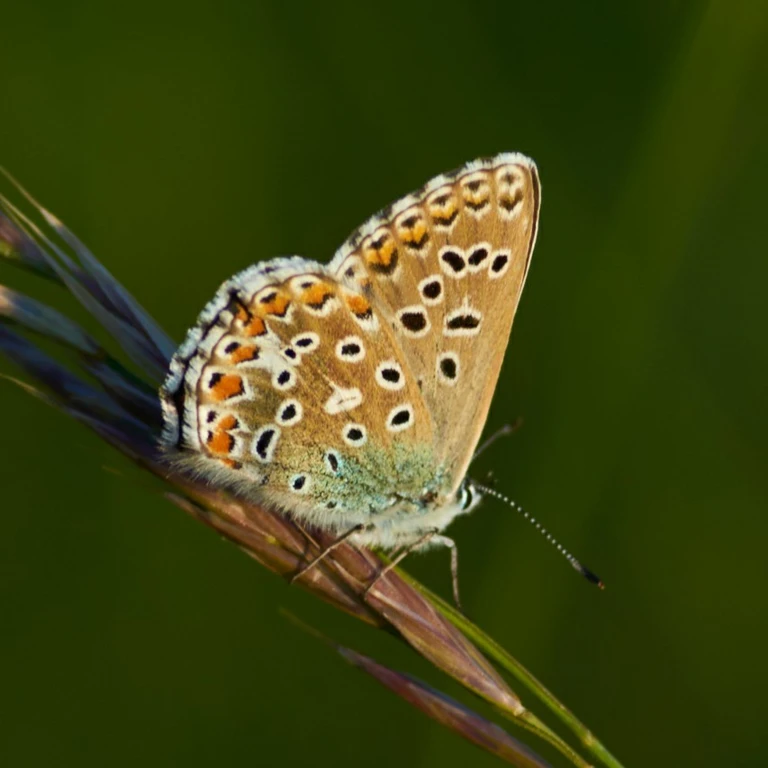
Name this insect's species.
Lysandra bellargus
